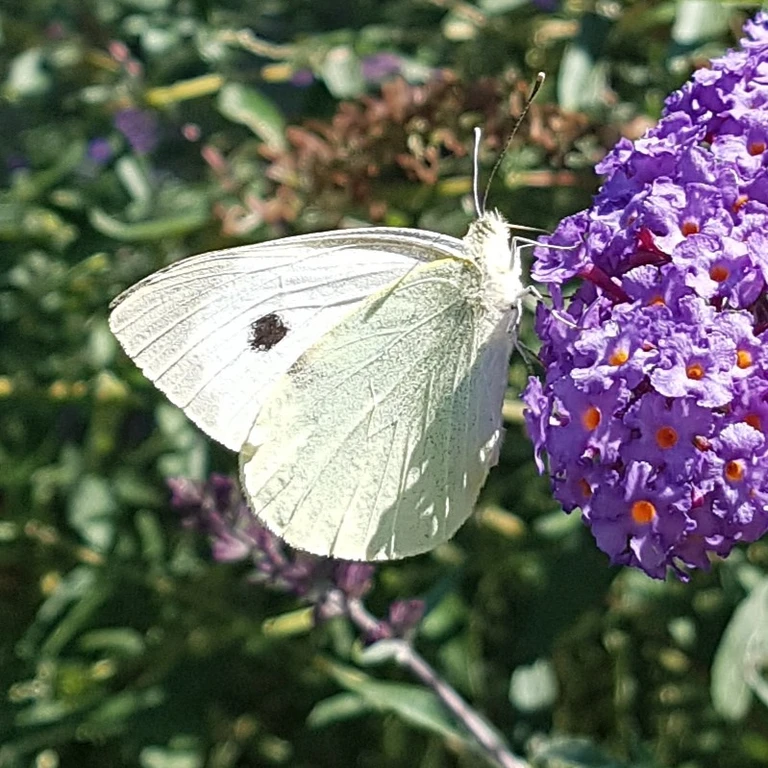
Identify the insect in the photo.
Pieris brassicae
